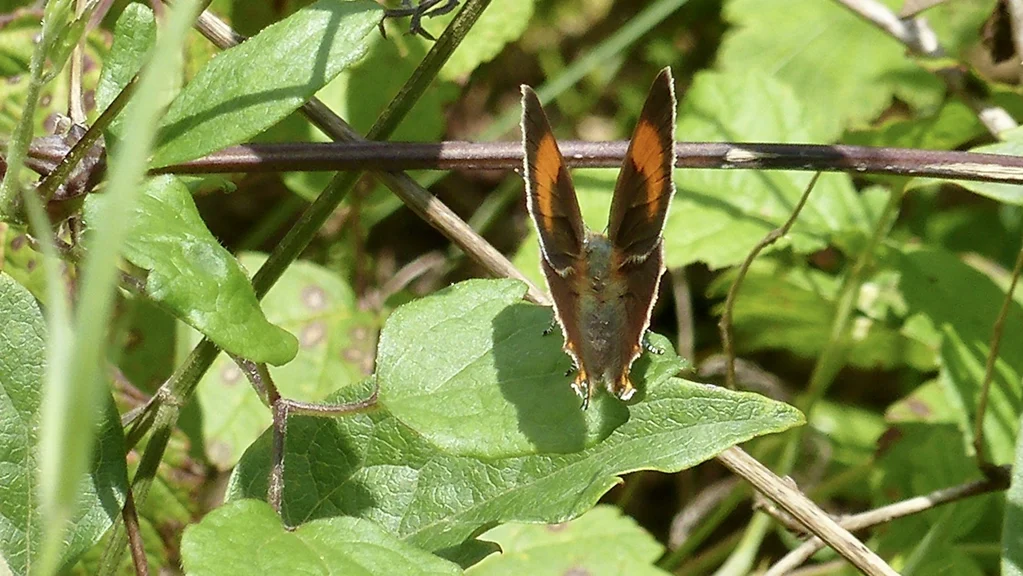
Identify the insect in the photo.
Thecla betulae
